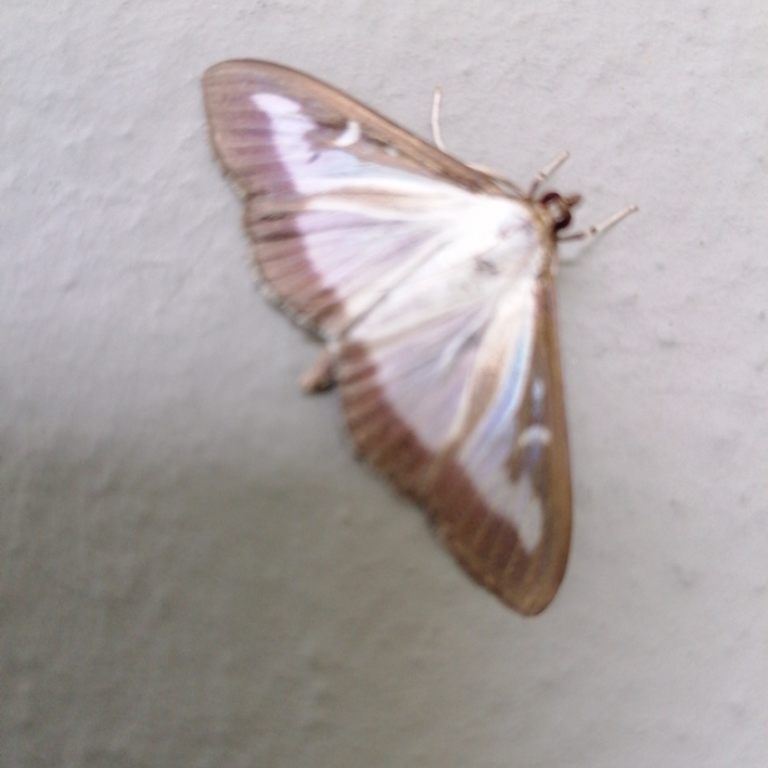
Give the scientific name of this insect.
Cydalima perspectalis
